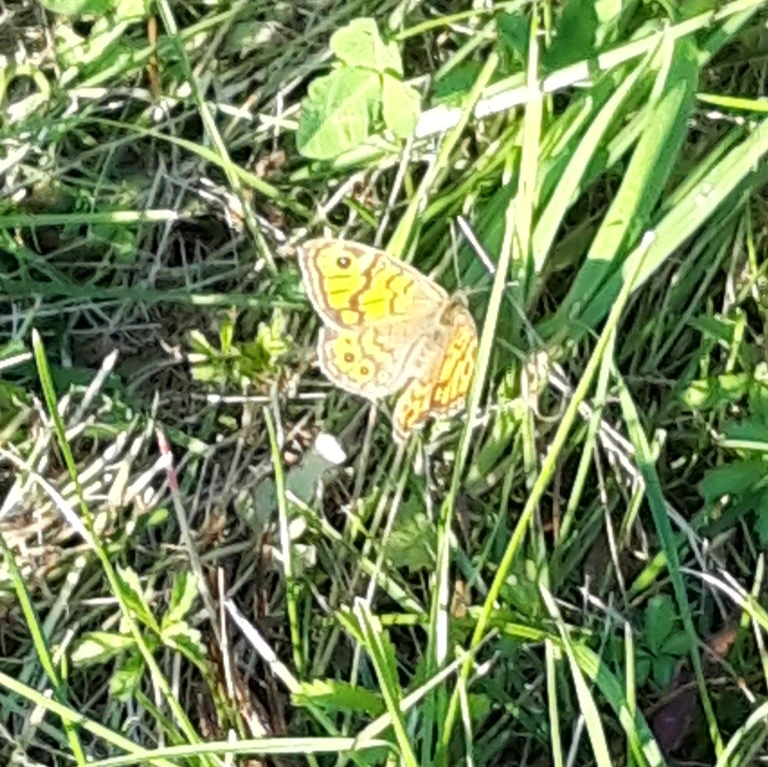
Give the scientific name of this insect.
Lasiommata megera (also Pararge megera)
